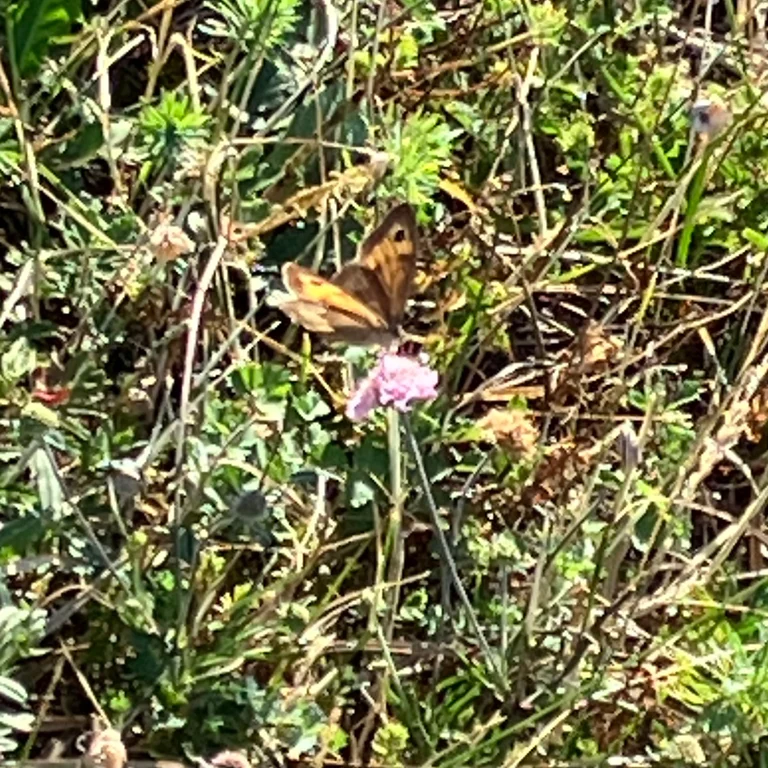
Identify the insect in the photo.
Maniola jurtina
